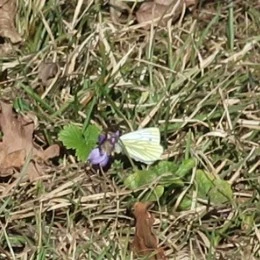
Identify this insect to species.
Pieris napi
